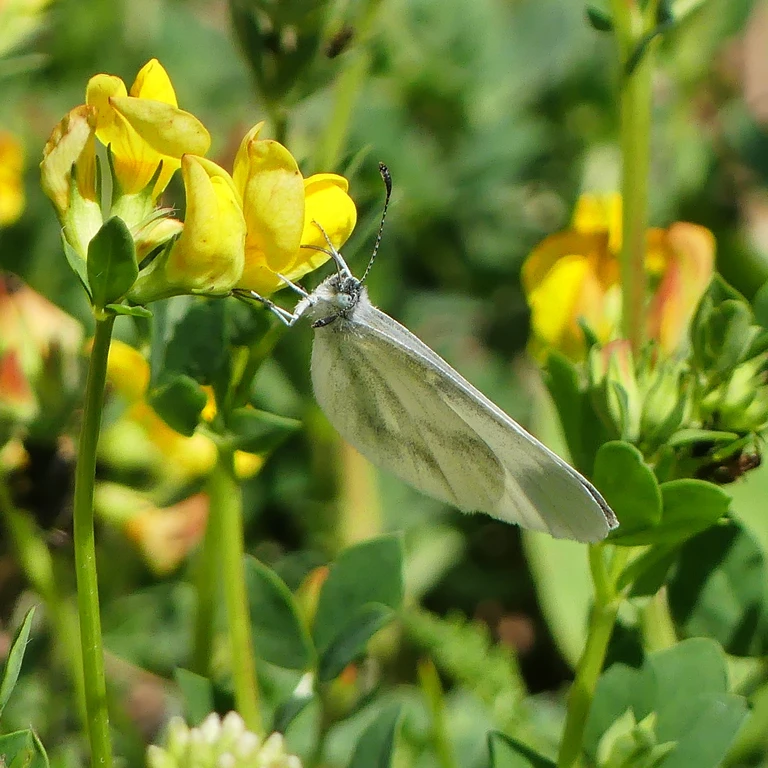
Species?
Leptidea sinapis/juvernica
